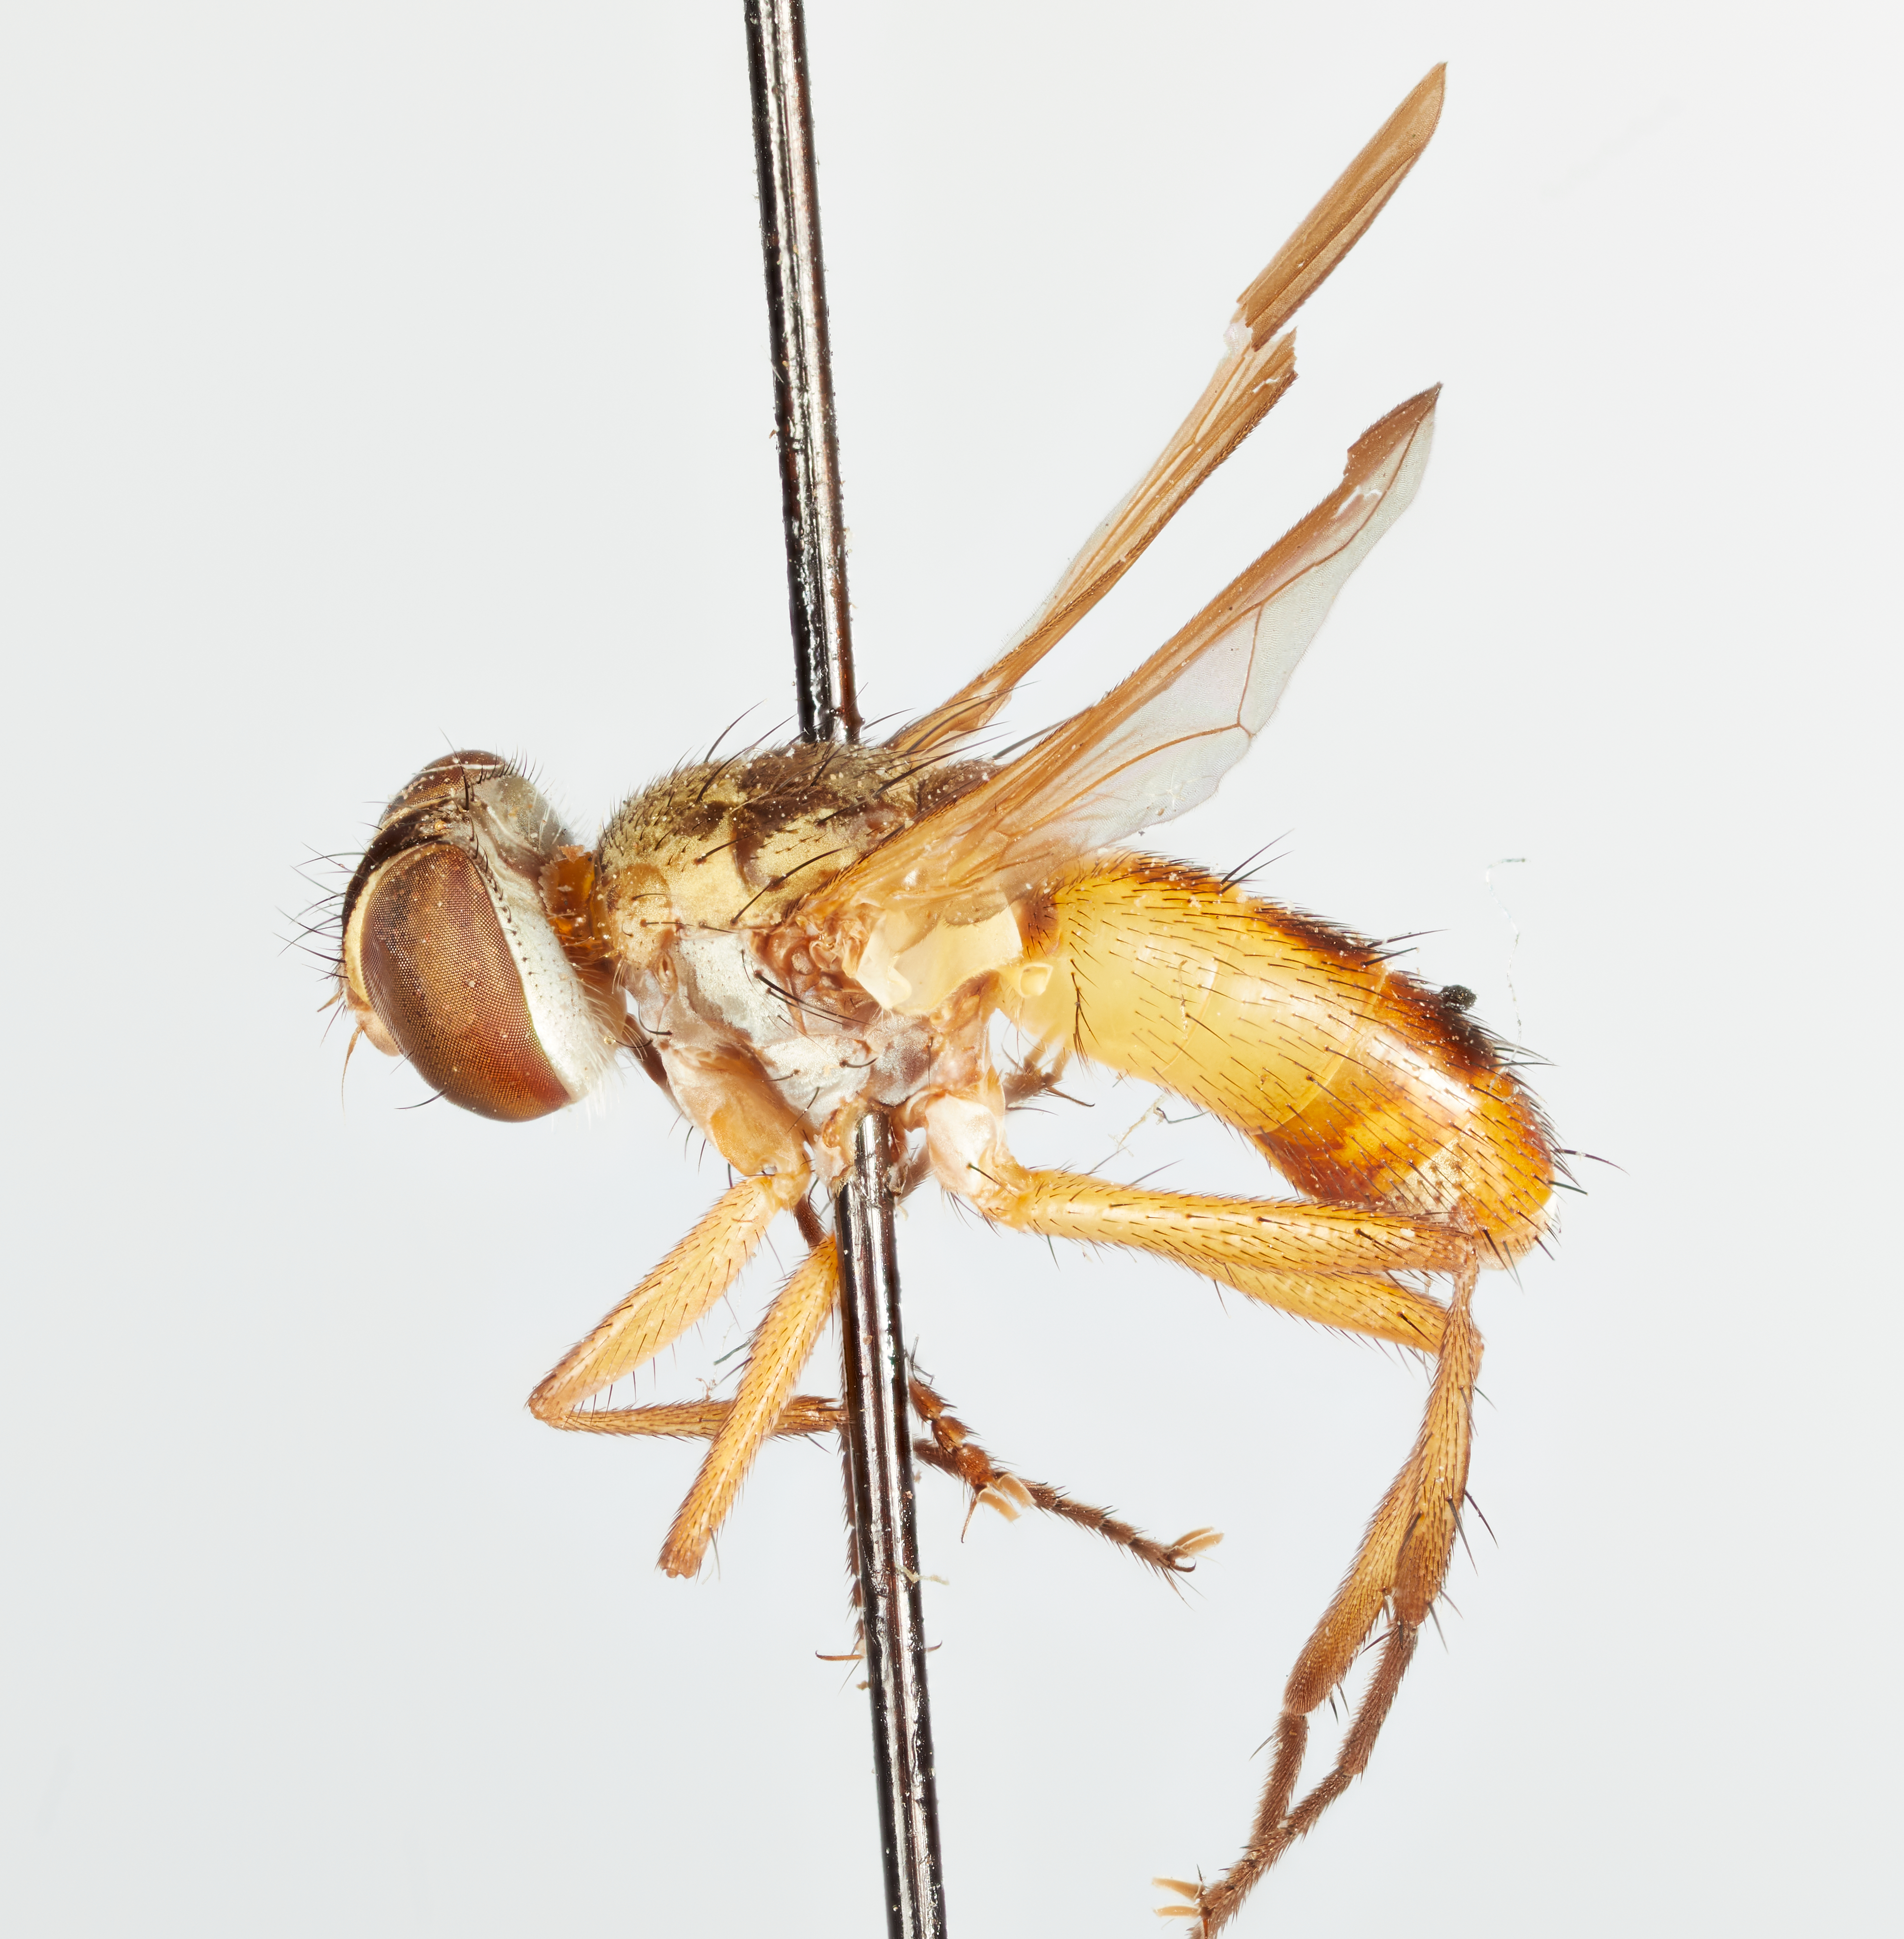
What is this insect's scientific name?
Xanthomelana flavipes
